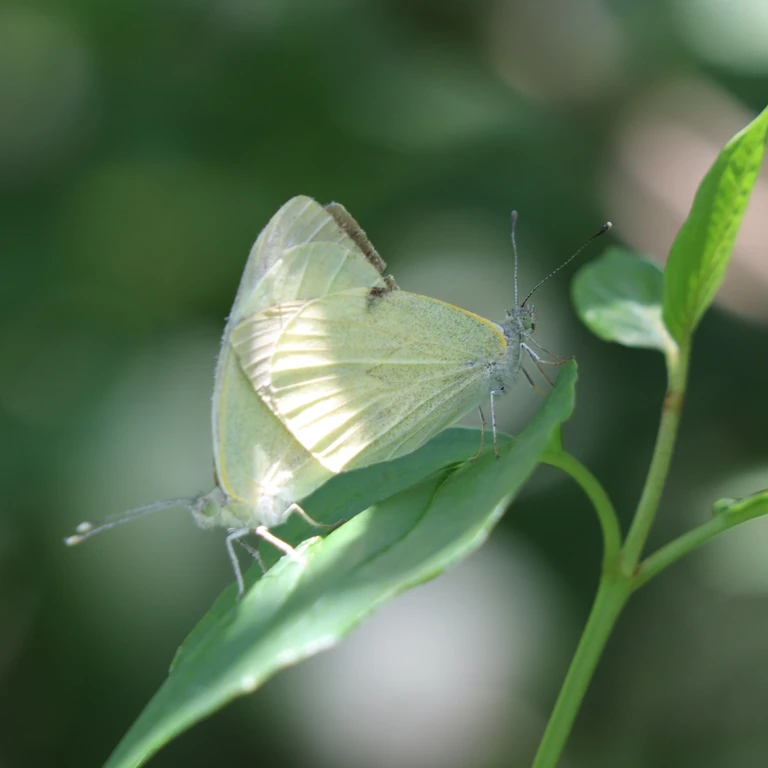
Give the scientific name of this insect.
Pieris brassicae
